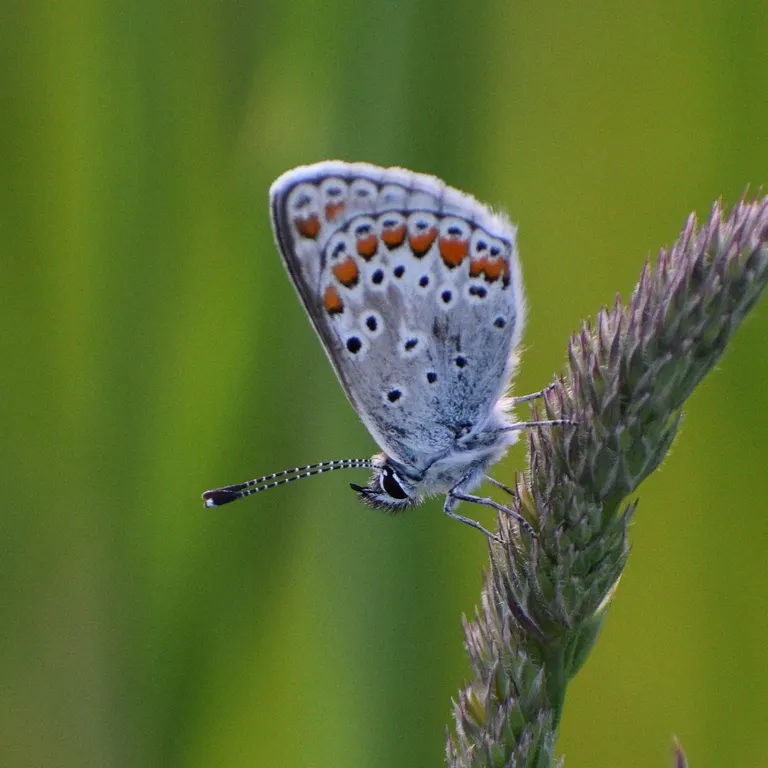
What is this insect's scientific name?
Aricia agestis/artaxerxes
